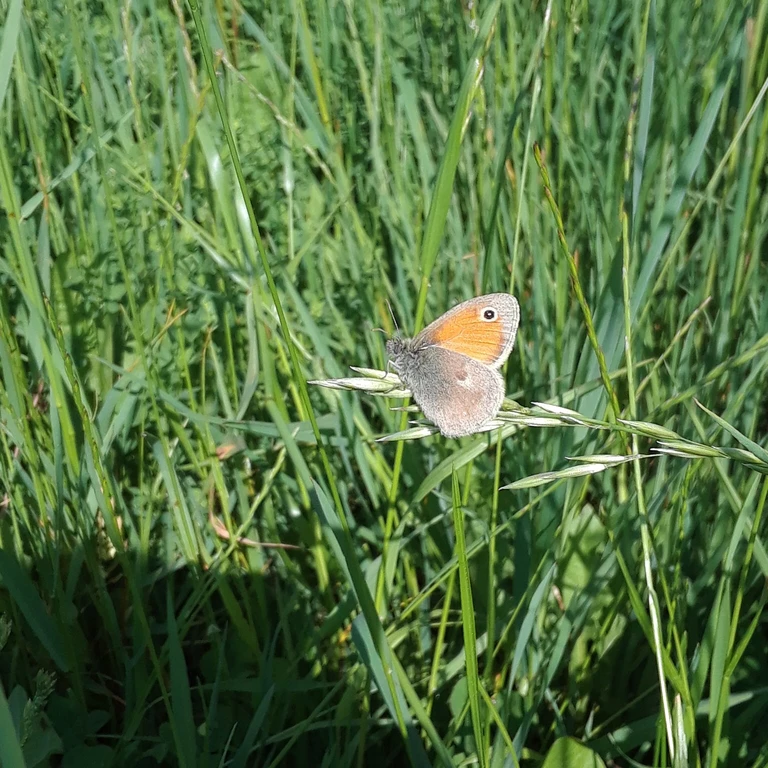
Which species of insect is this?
Coenonympha pamphilus
